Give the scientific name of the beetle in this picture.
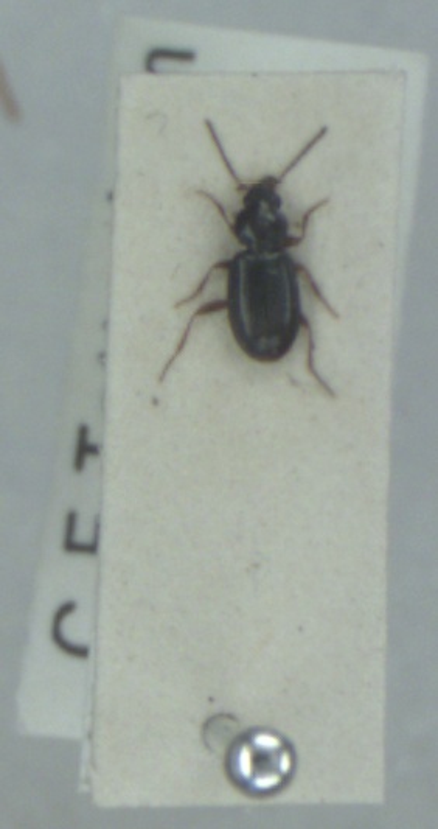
Bembidion obtusum
